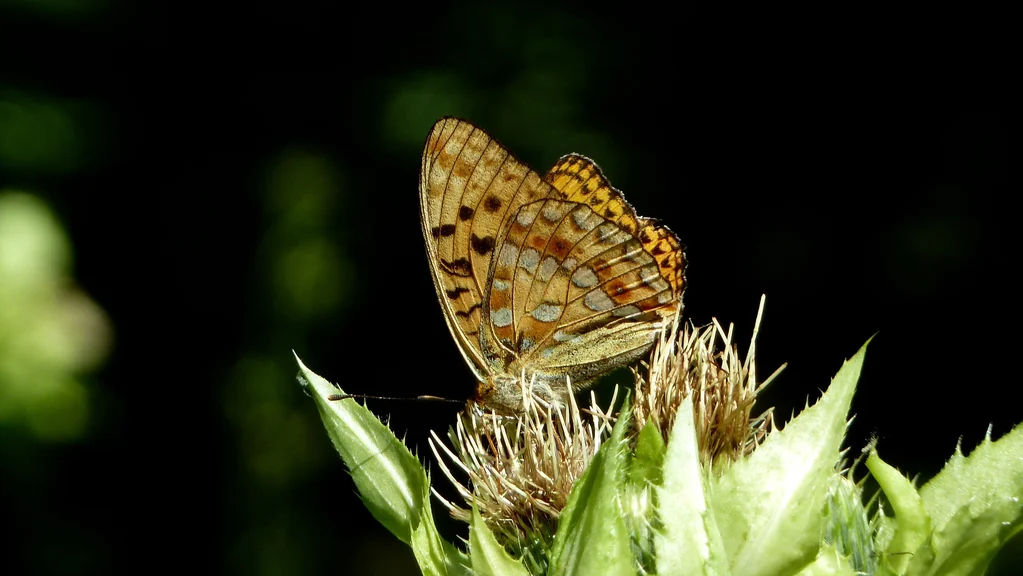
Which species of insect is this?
Fabriciana adippe
